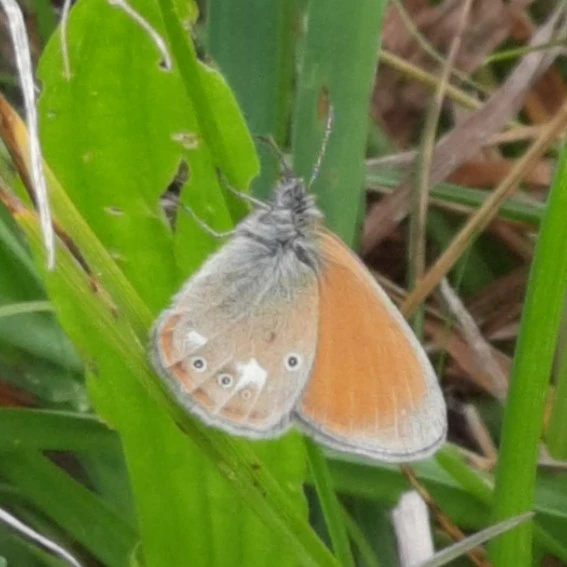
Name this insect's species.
Coenonympha glycerion (also Coenonympha iphis)
